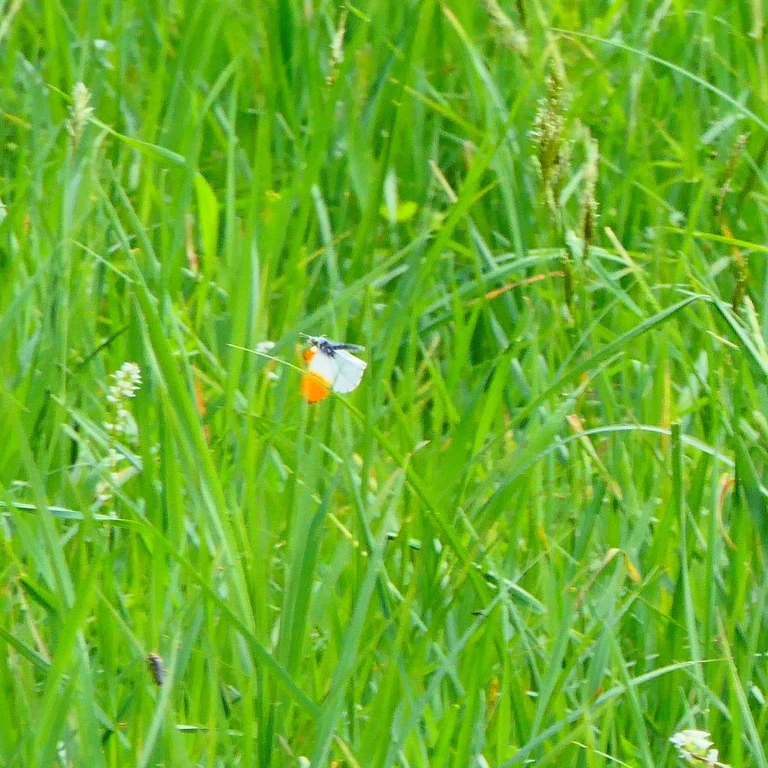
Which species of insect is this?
Anthocharis cardamines
